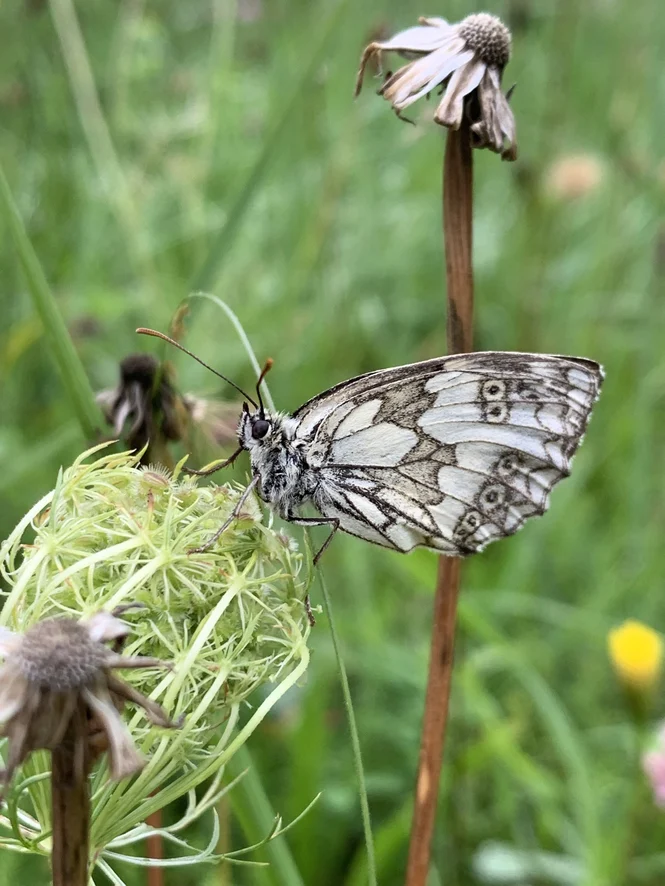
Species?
Melanargia galathea
